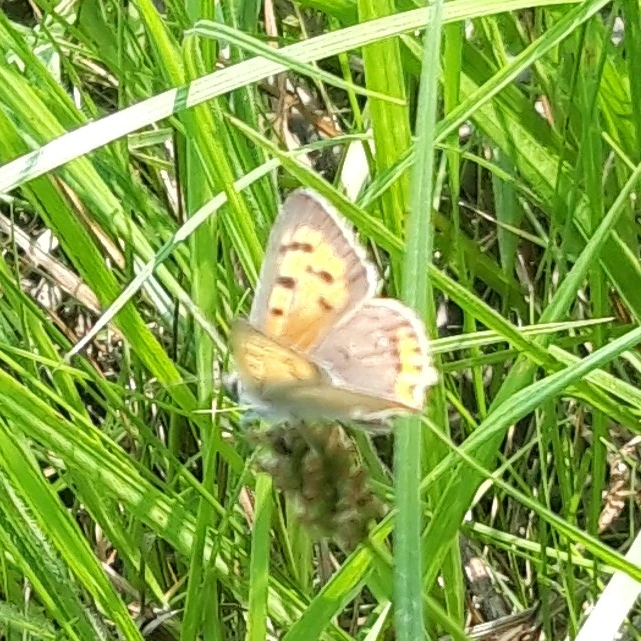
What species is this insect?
Lycaena phlaeas
